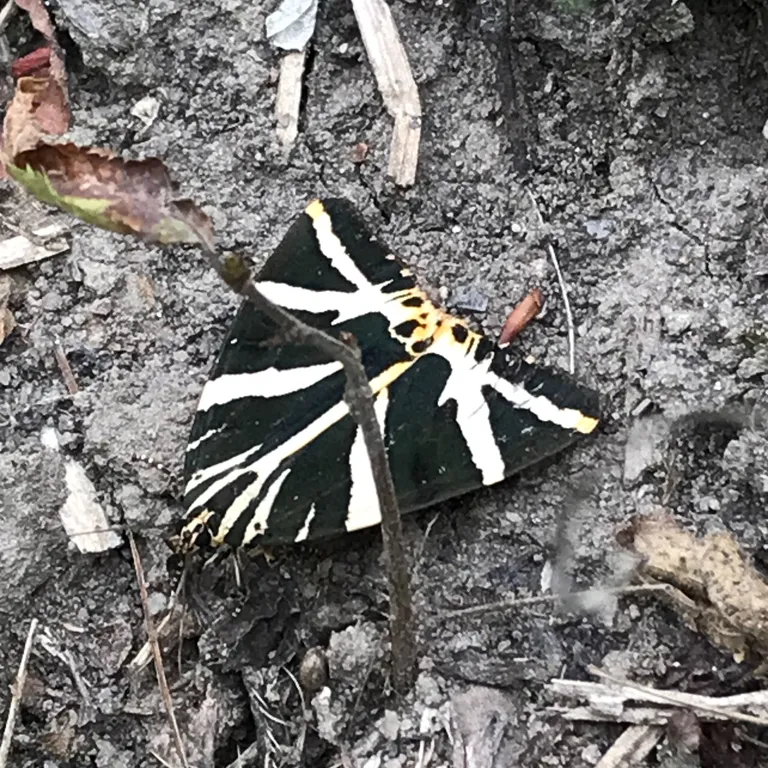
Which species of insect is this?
Euplagia quadripunctaria
